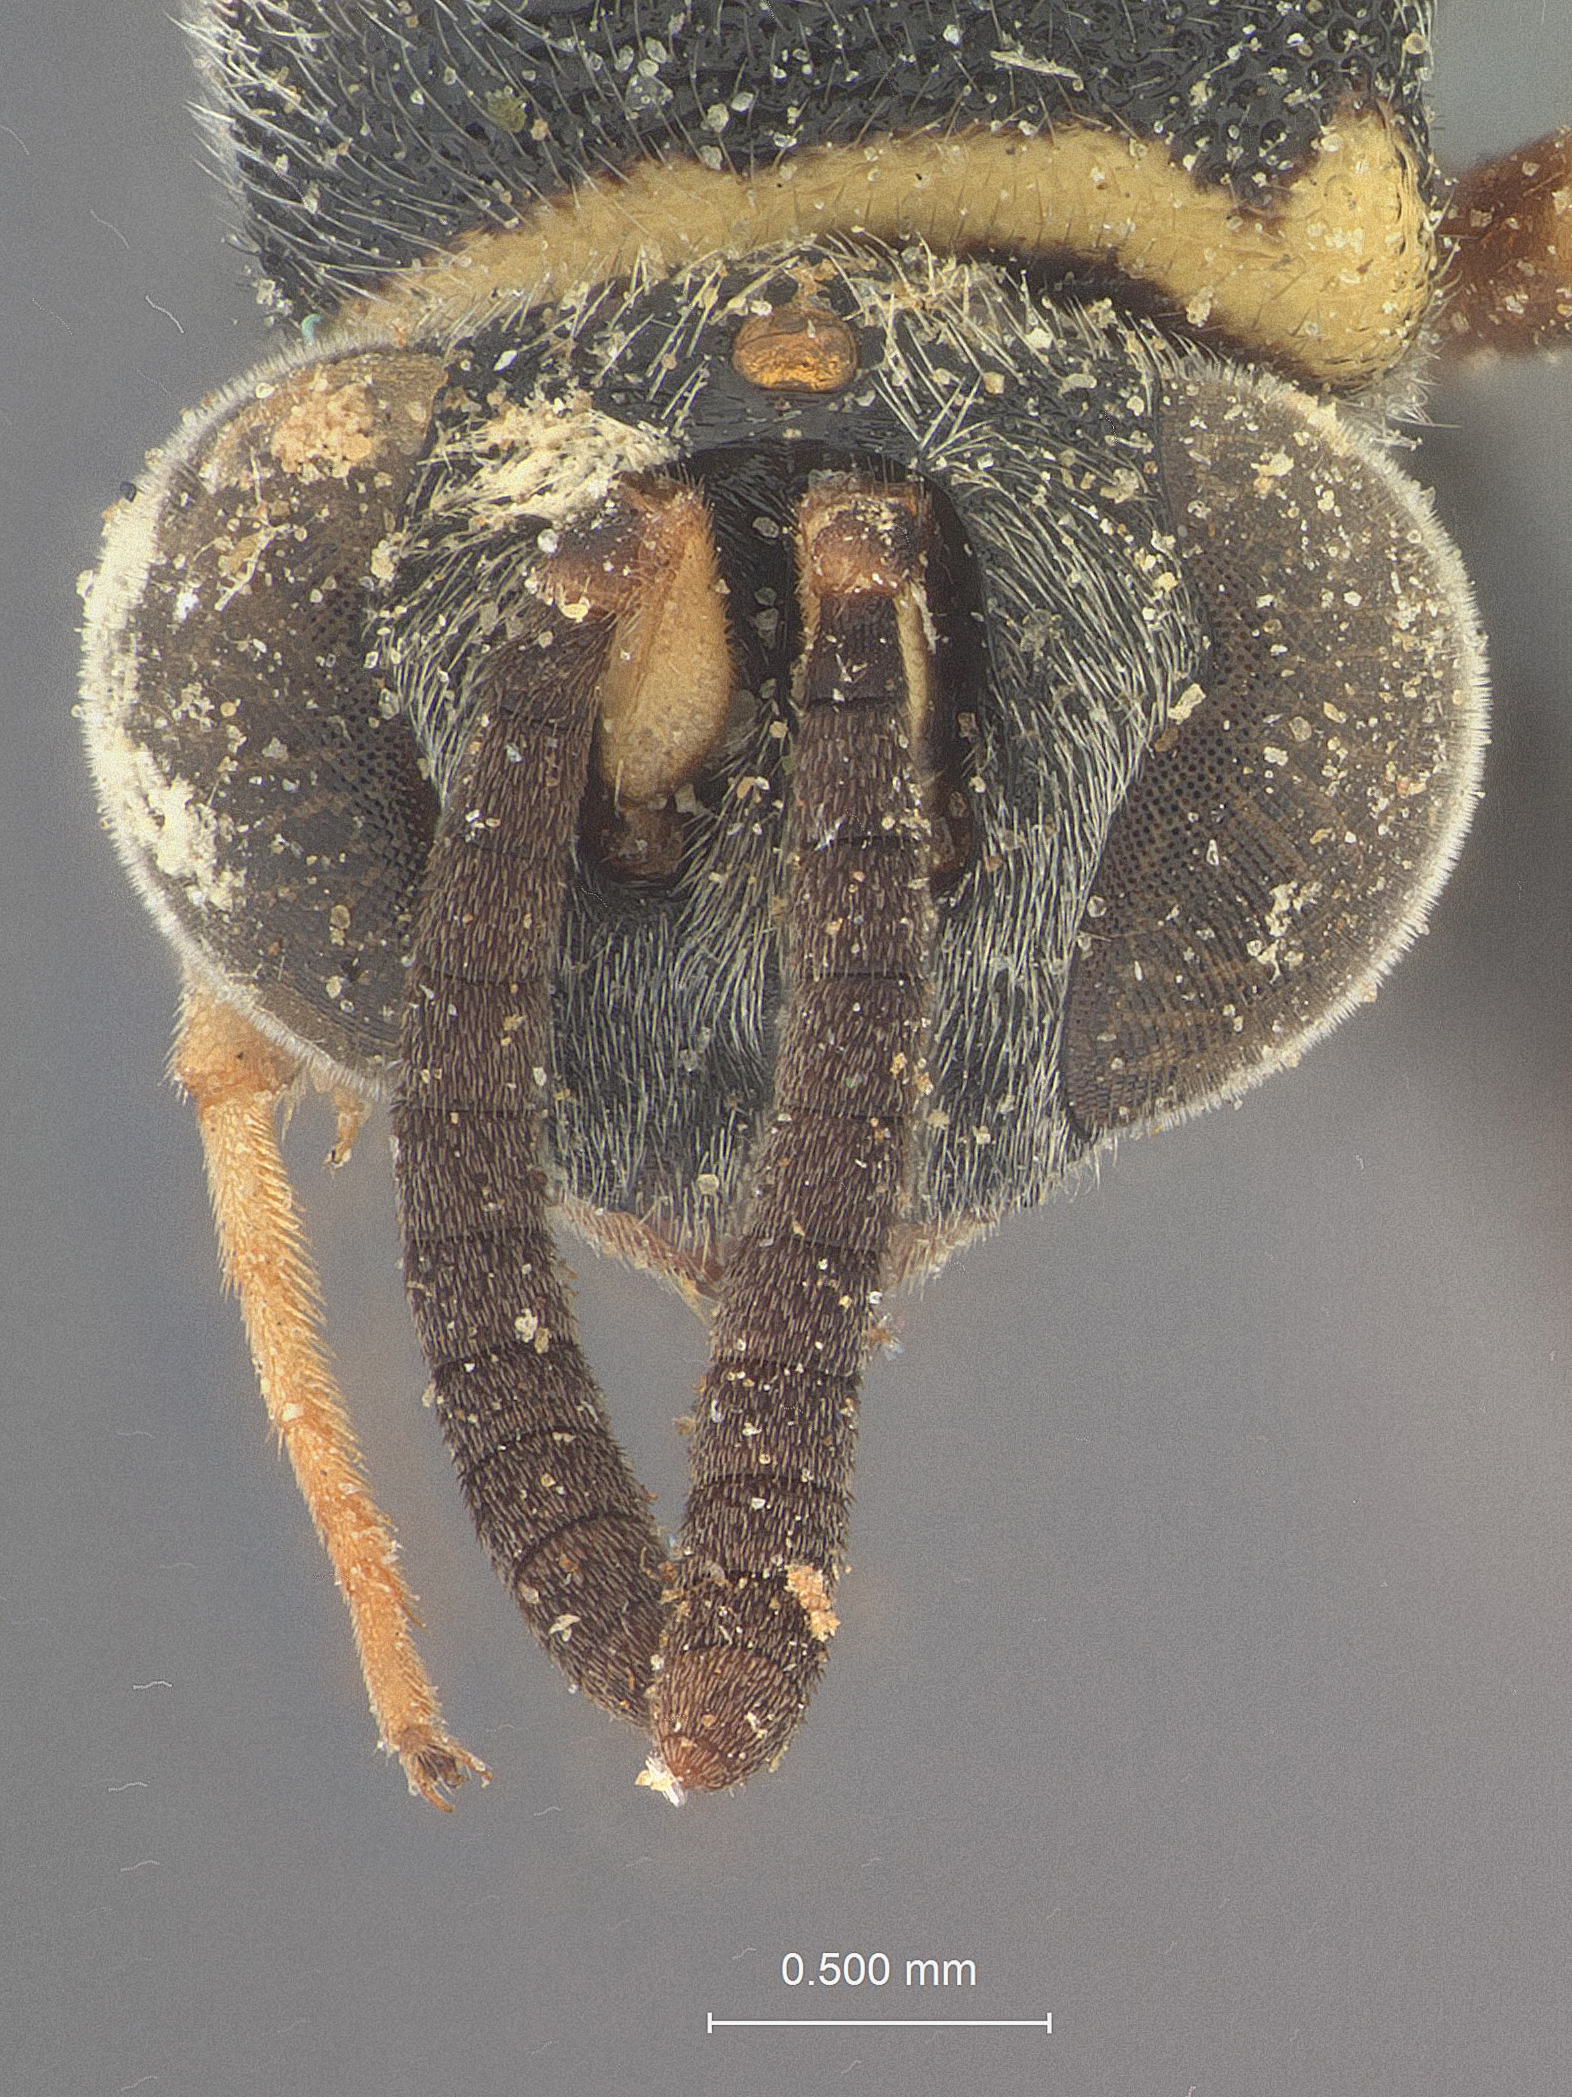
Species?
Epexoclaenoides pyriformis
